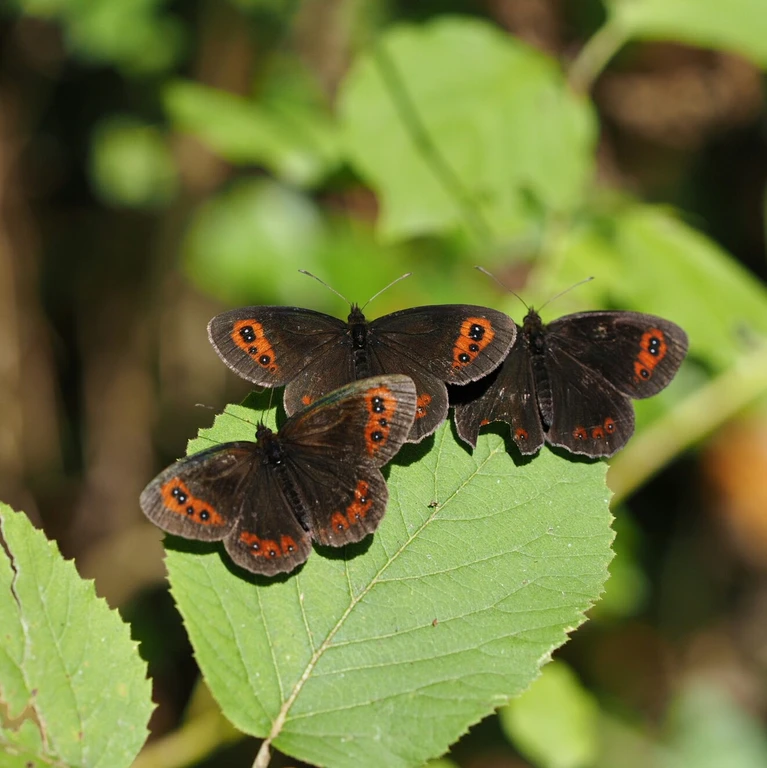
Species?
Erebia aethiops
